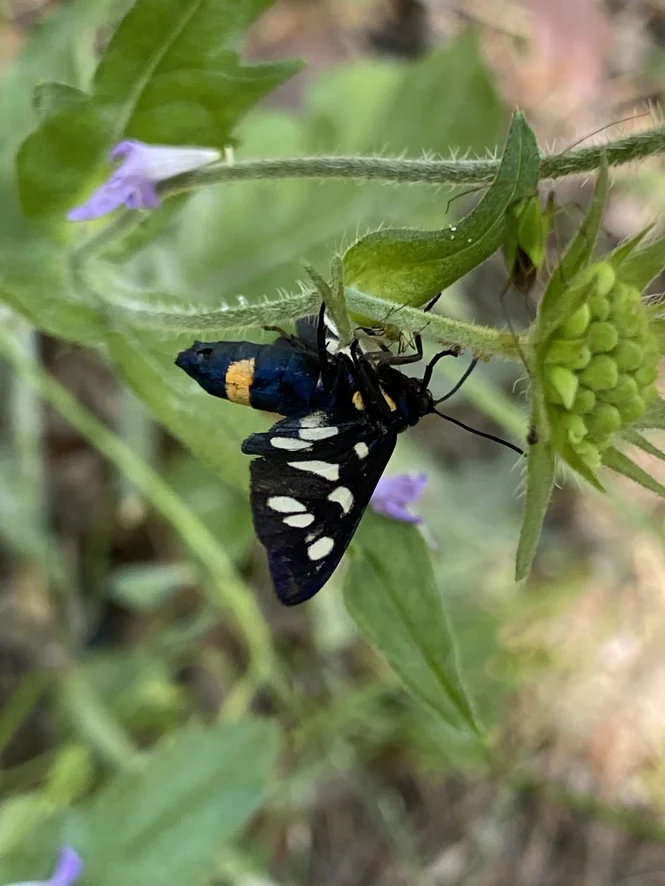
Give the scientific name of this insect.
Amata phegea
